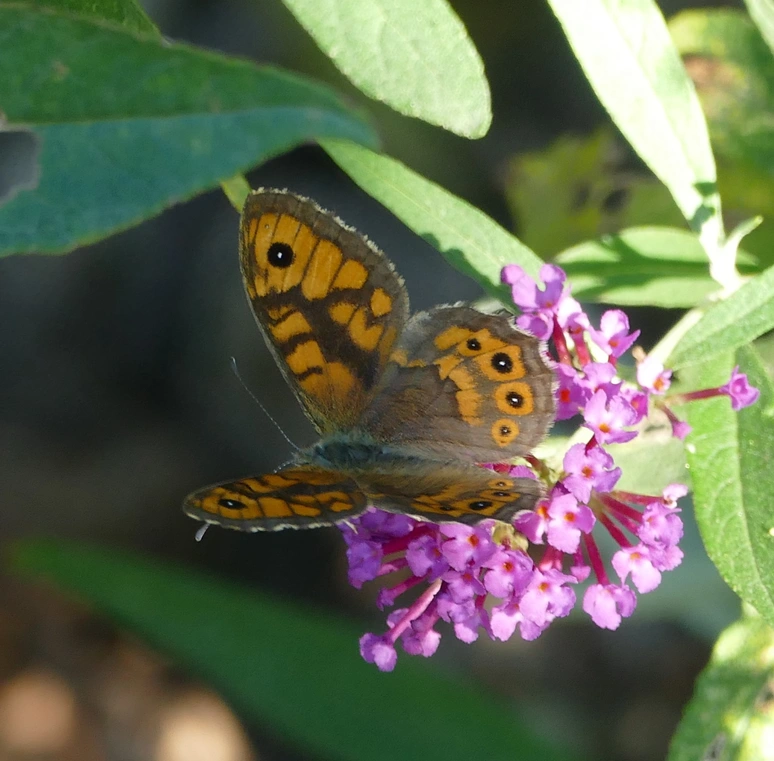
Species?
Lasiommata megera (also Pararge megera)
